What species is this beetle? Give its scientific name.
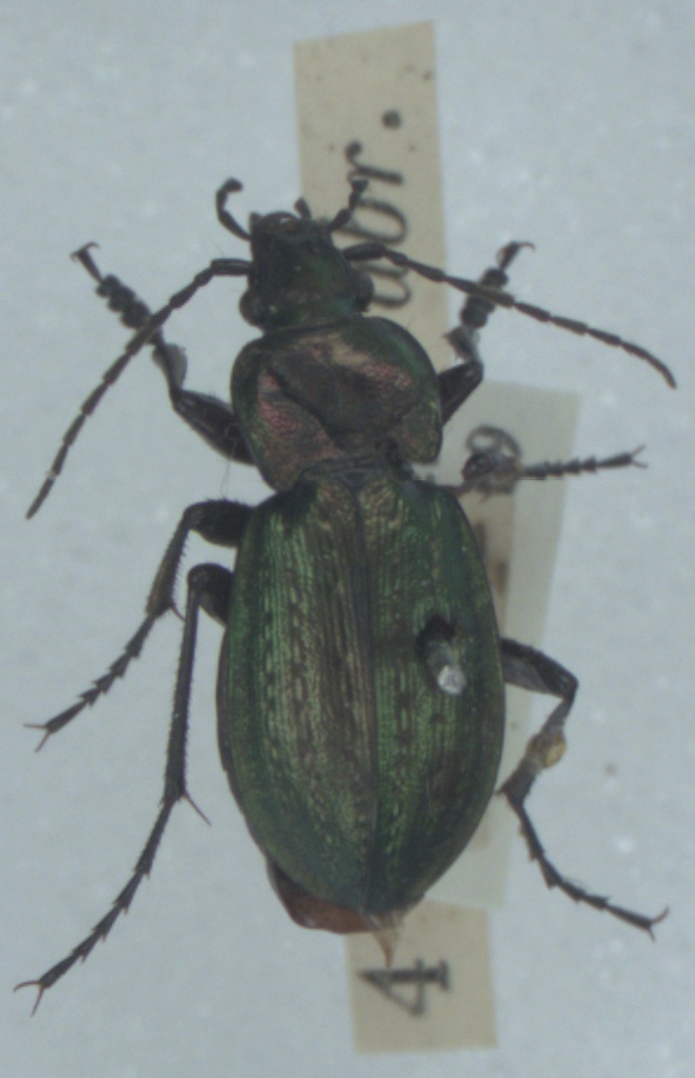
Carabus arvensis
